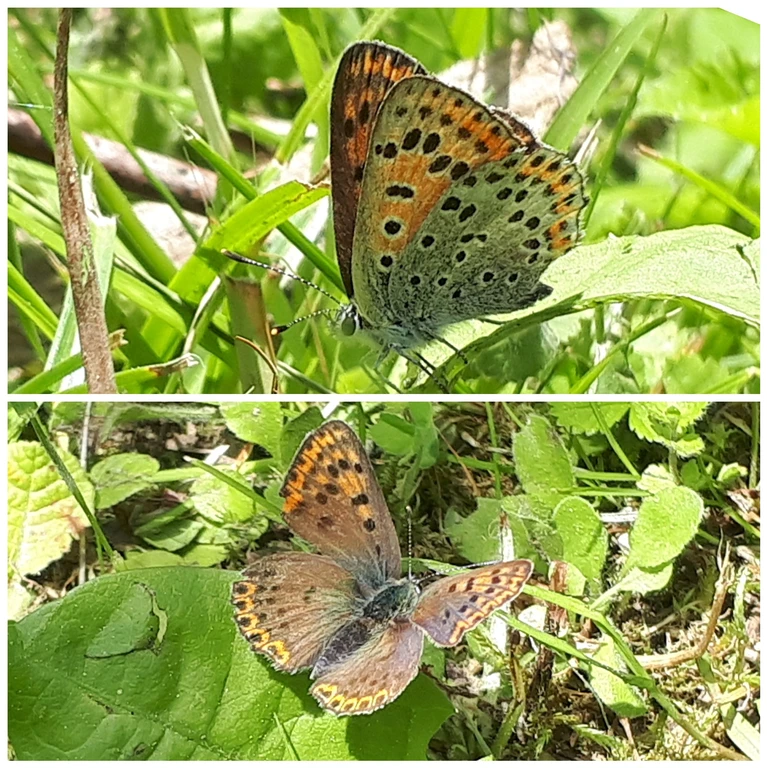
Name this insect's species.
Lycaena tityrus (also Loweia tityrus)
